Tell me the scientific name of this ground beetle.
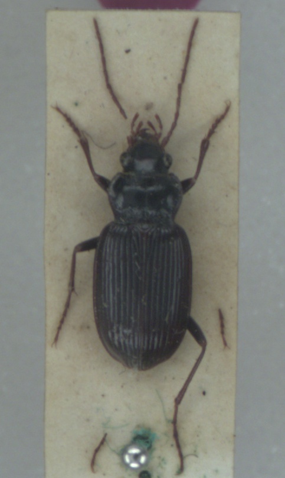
Nebria brevicollis
